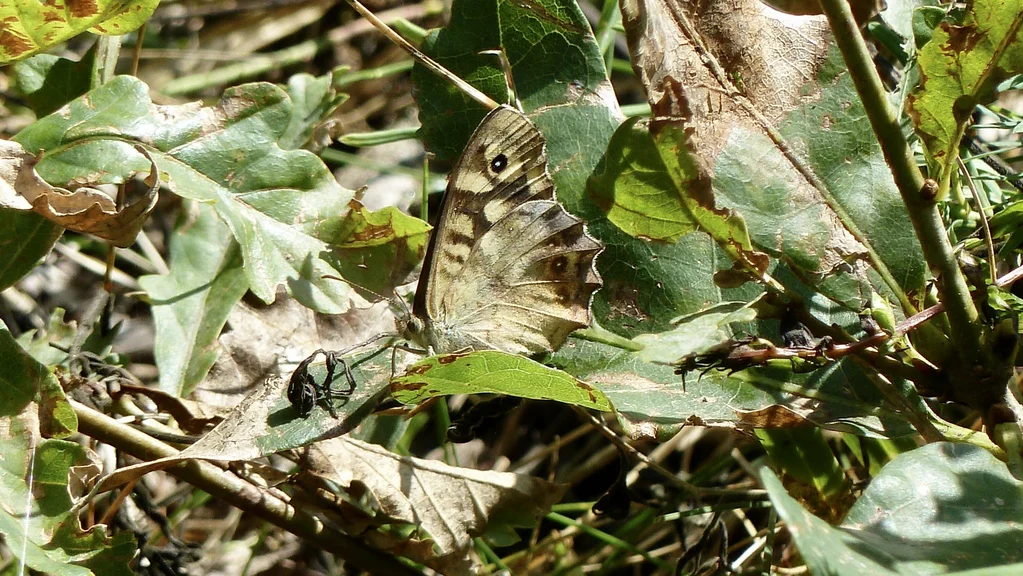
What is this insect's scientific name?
Pararge aegeria
